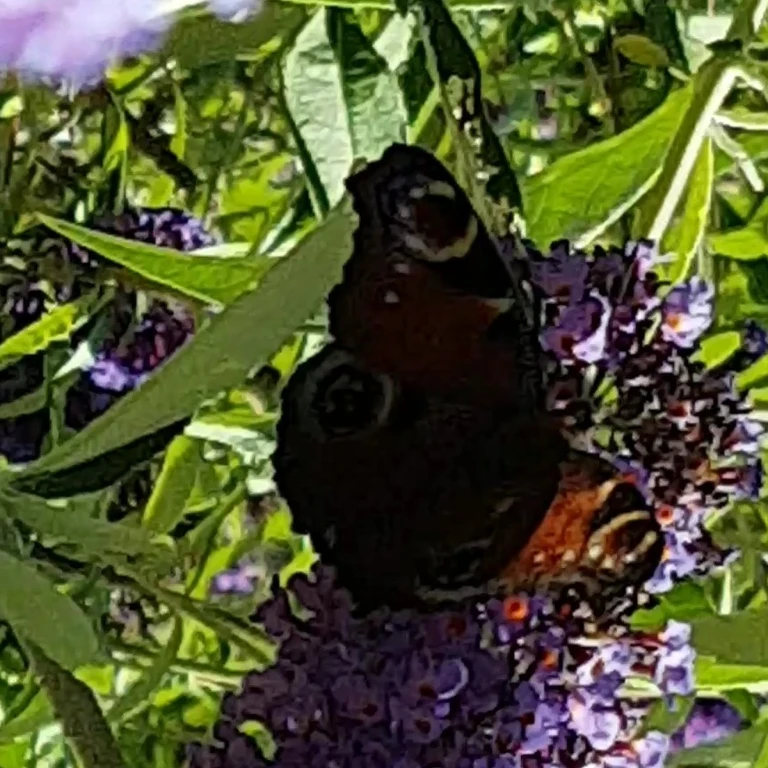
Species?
Aglais io
